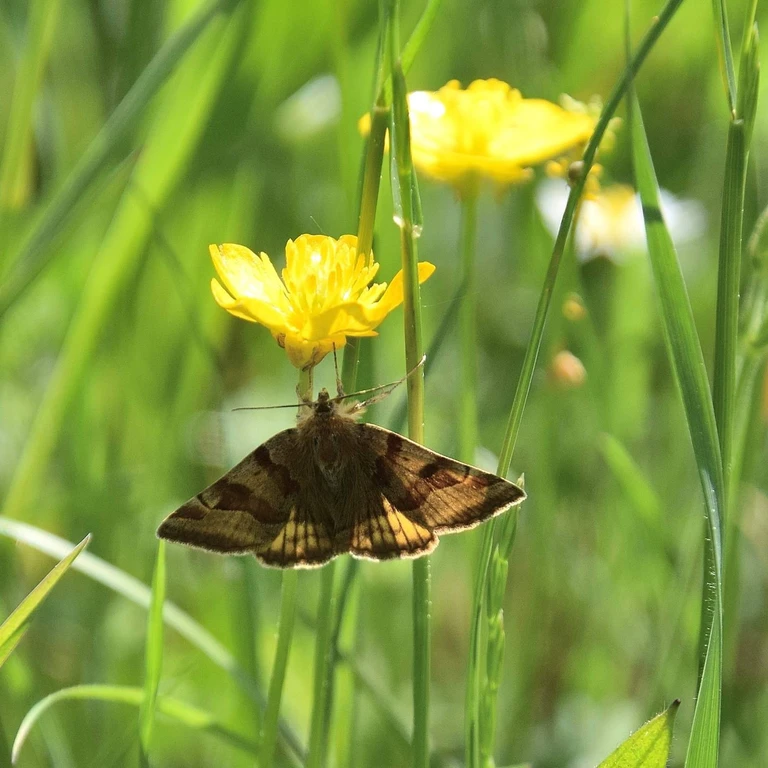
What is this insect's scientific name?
Euclidia glyphica
